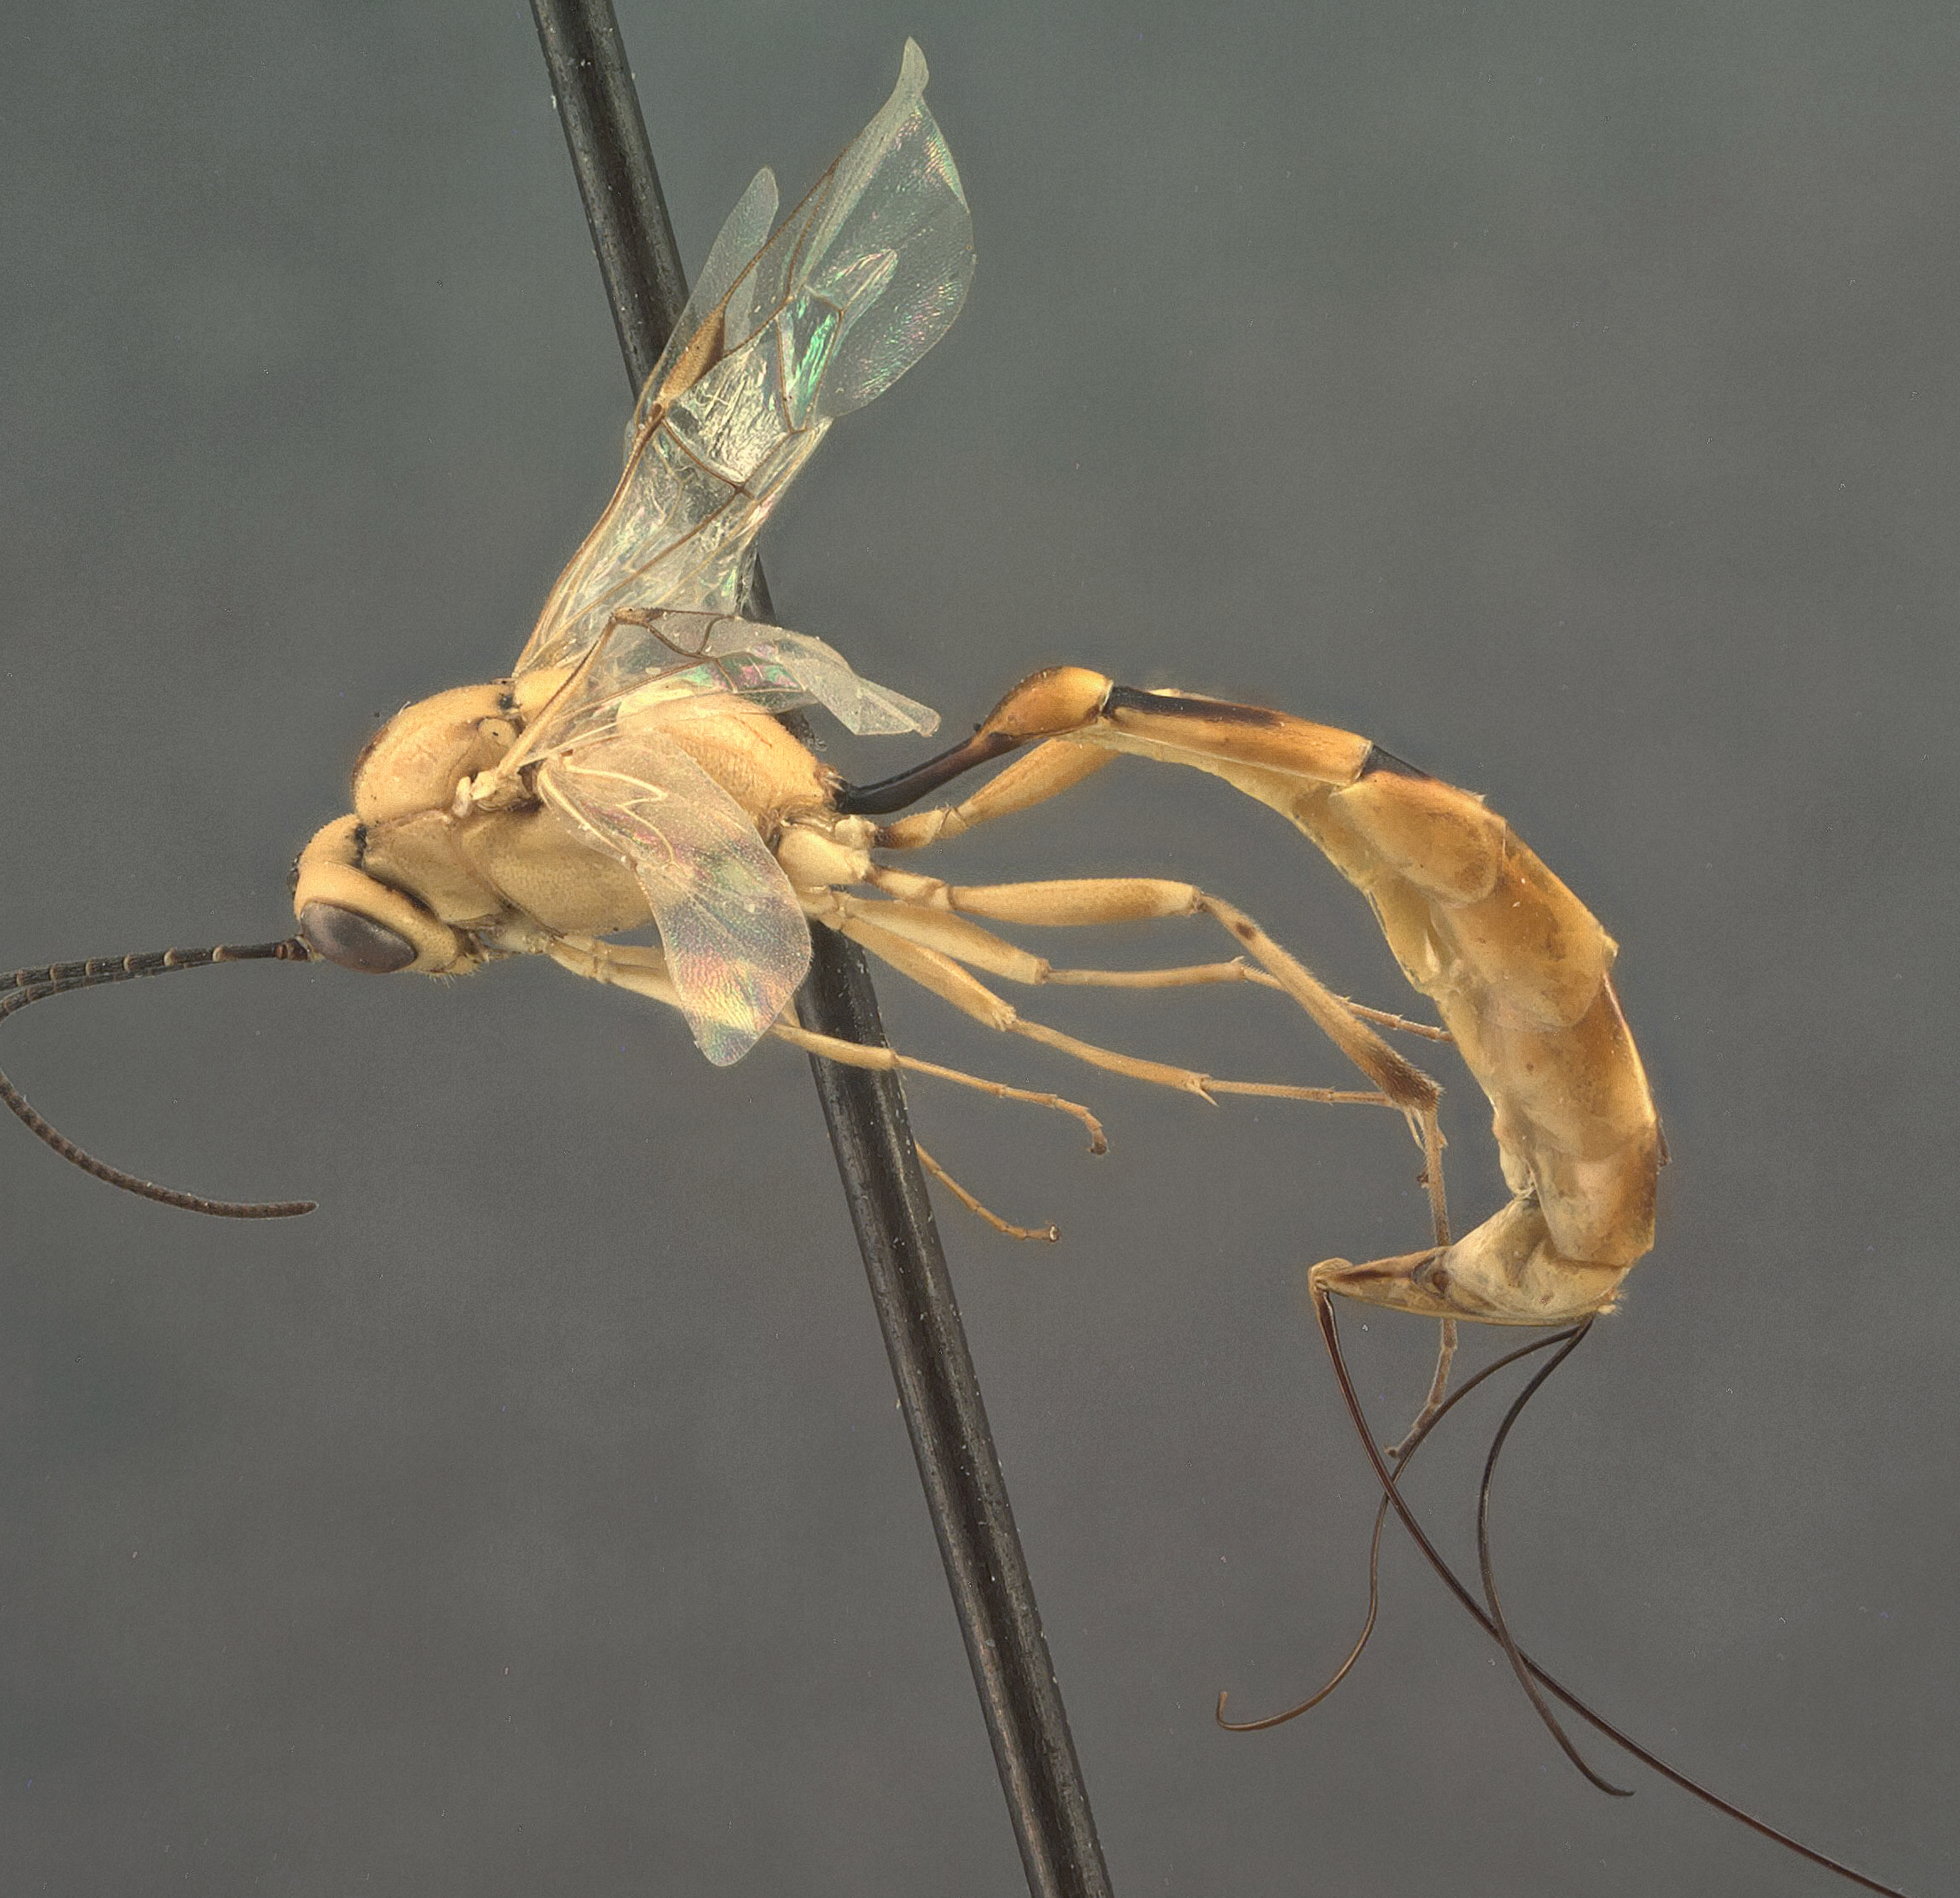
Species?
Temelucha kanensis
